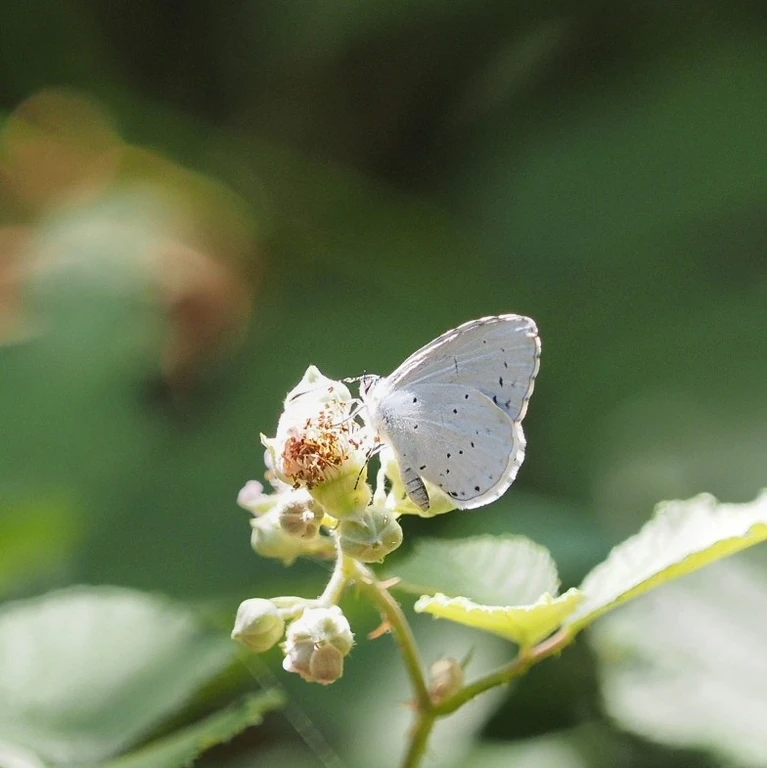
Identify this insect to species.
Celastrina argiolus
